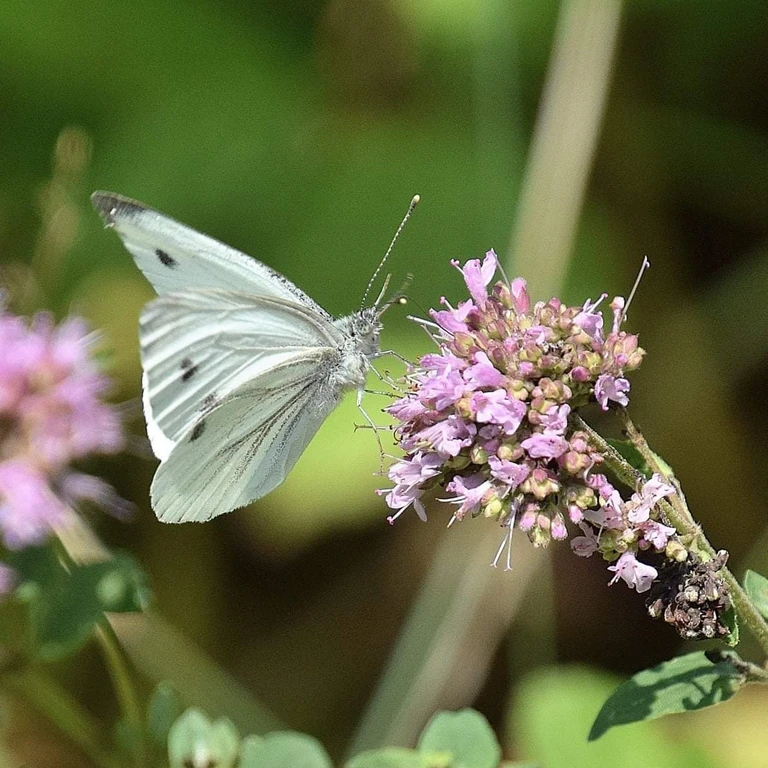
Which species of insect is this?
Pieris napi
